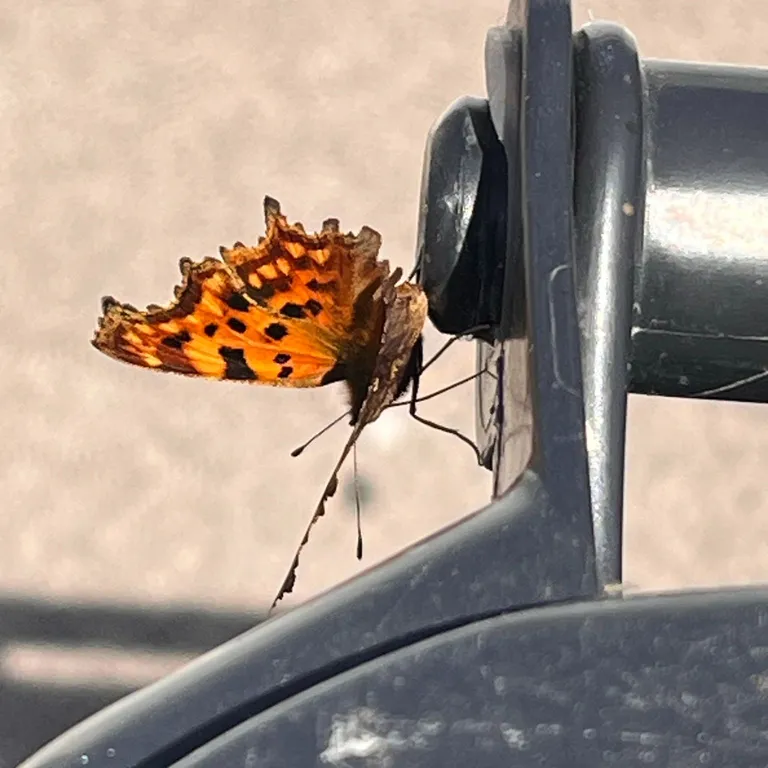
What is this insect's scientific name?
Polygonia c-album
